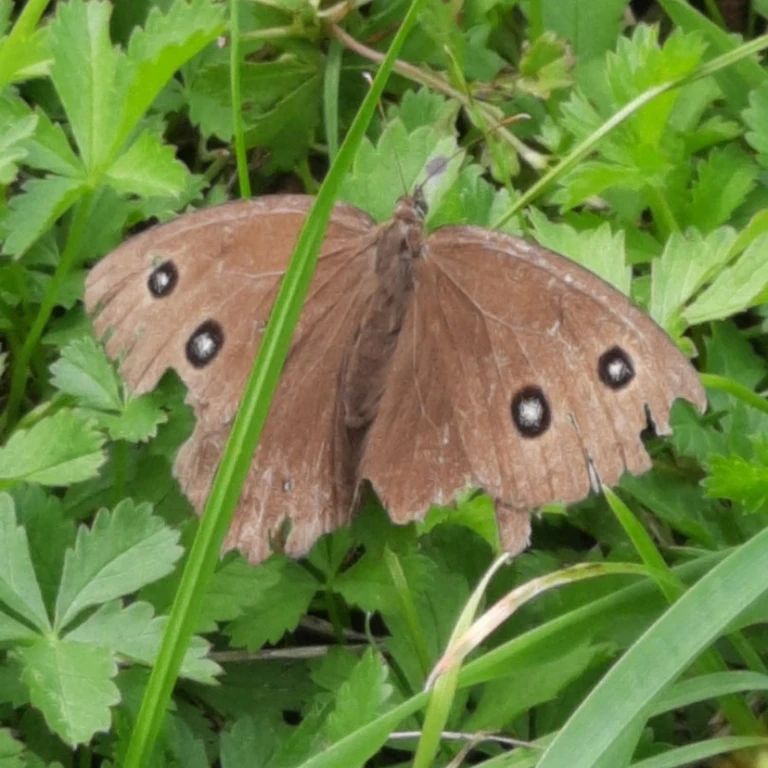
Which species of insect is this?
Minois dryas
